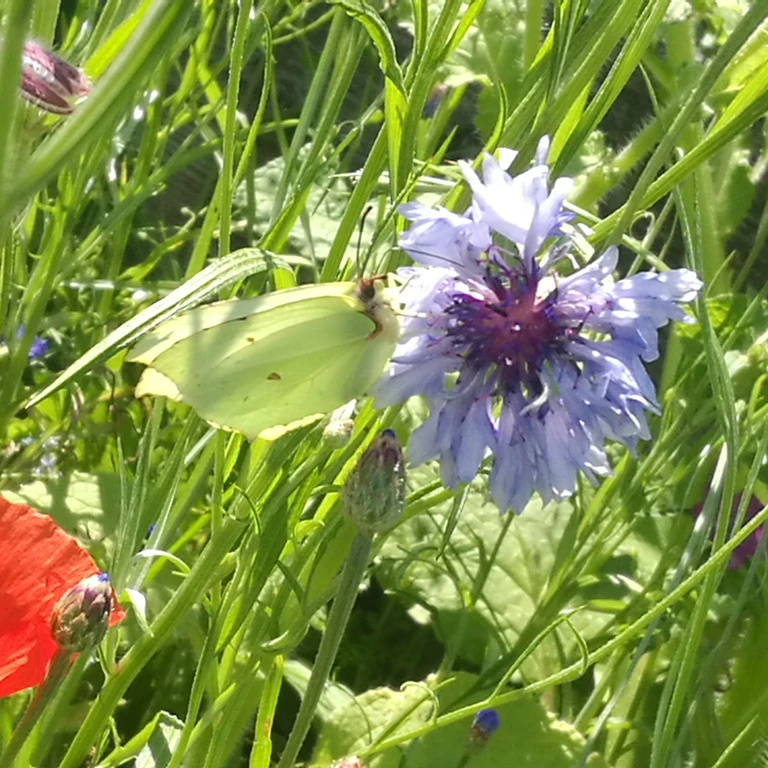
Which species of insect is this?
Gonepteryx rhamni
